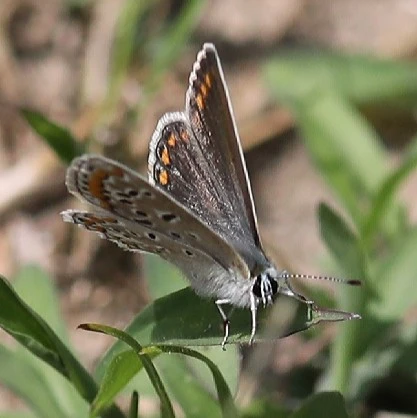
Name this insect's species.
Polyommatus icarus
